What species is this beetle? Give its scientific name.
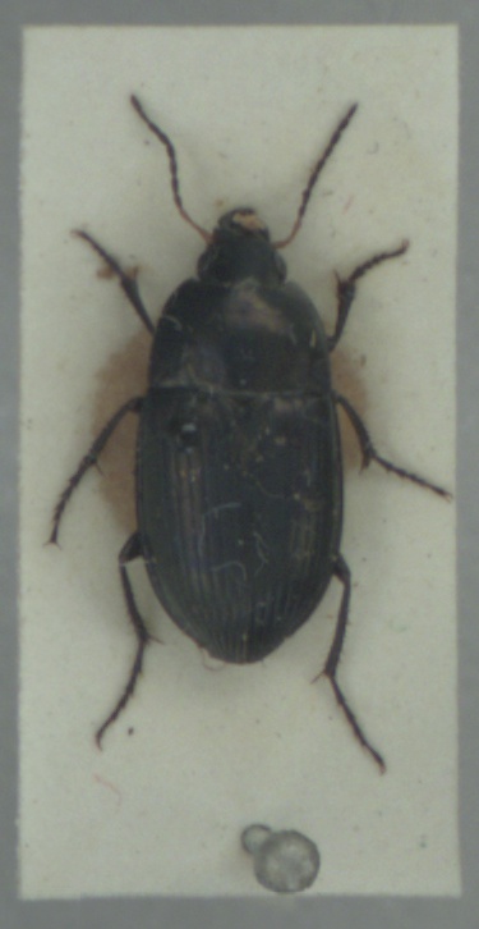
Amara ovata
